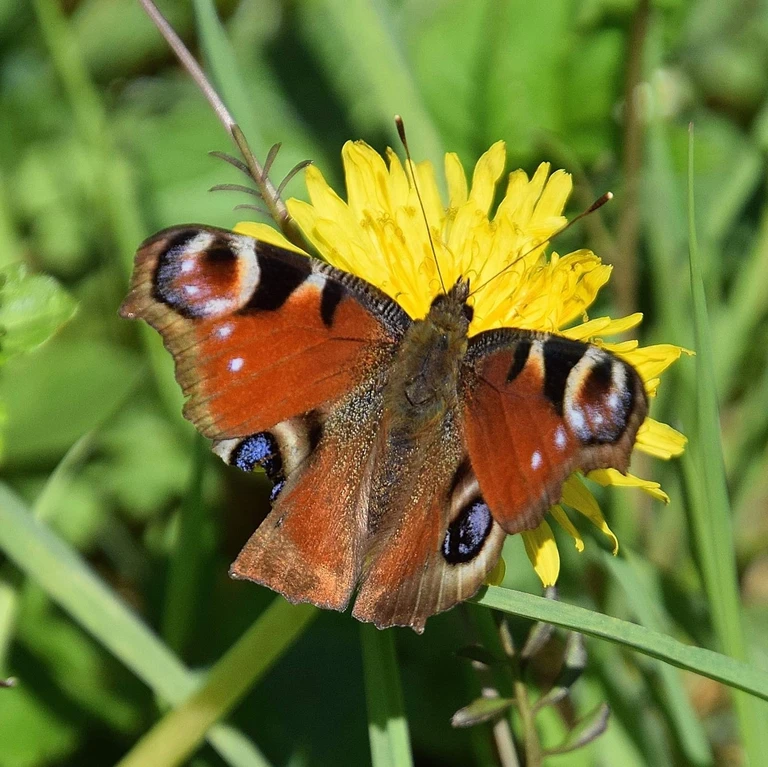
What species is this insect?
Aglais io
